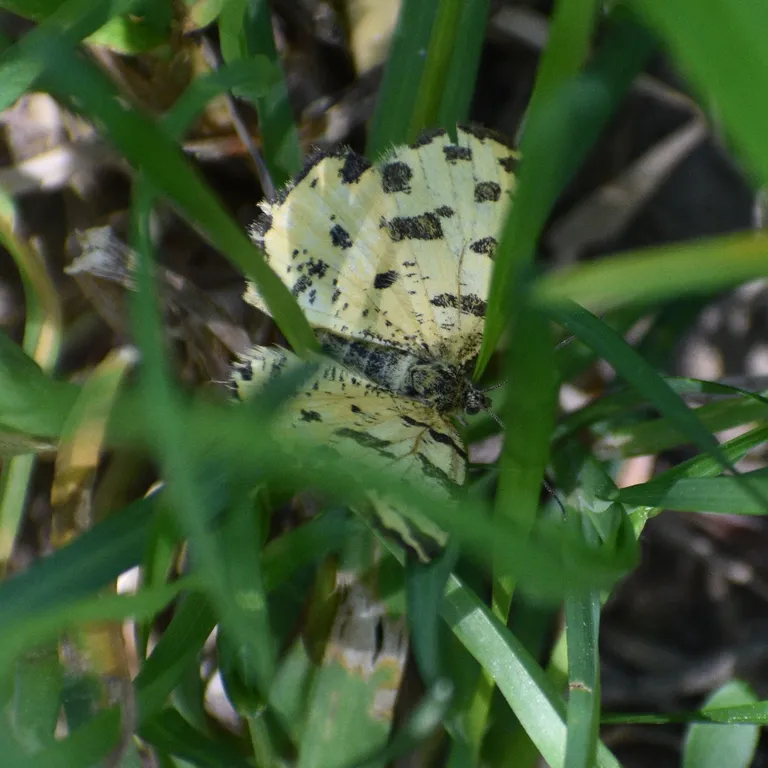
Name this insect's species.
Pseudopanthera macularia
